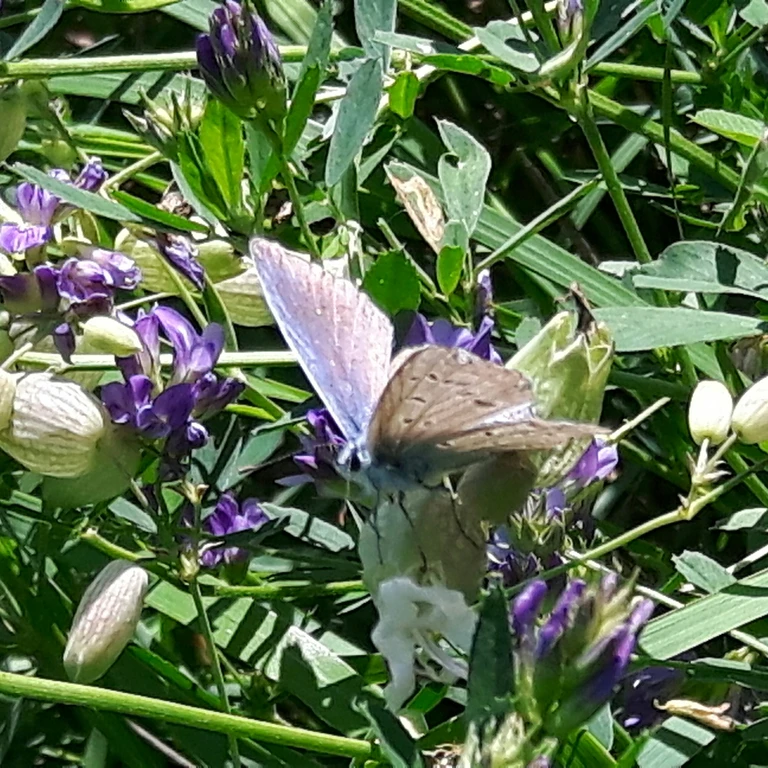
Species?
Polyommatus icarus
